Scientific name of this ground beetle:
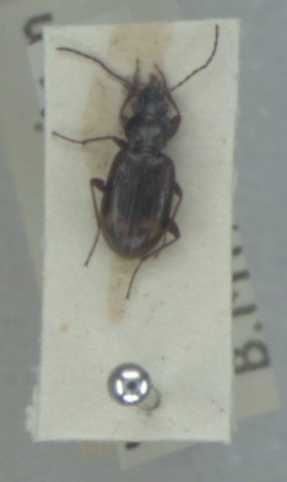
Bembidion dentellum
